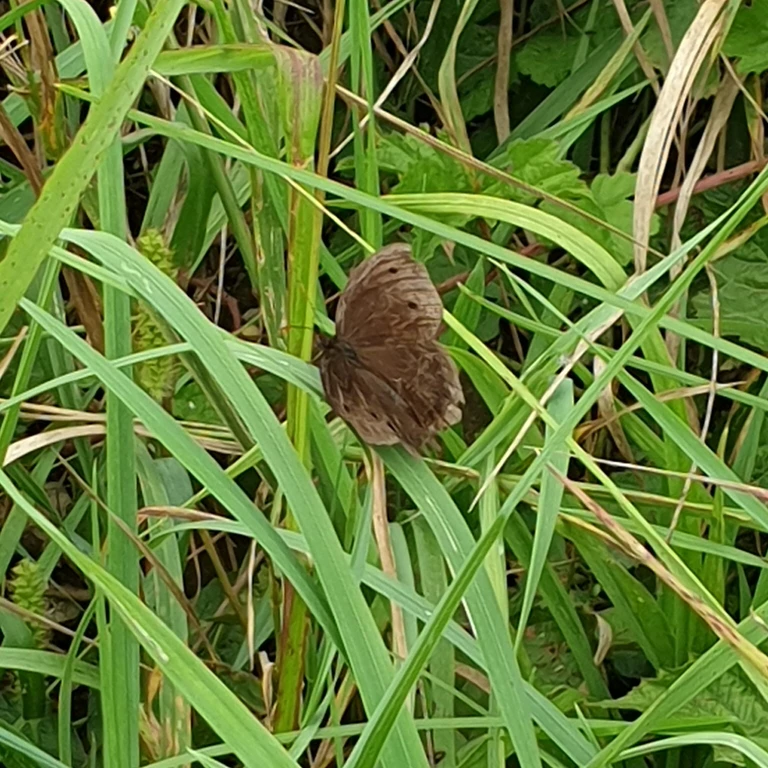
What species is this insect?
Minois dryas
